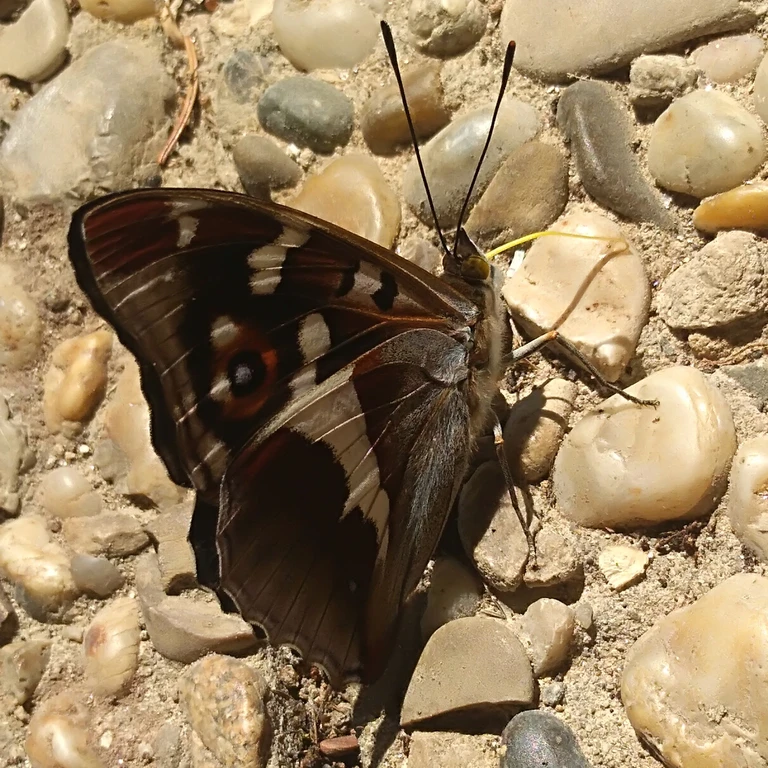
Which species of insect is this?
Apatura iris
